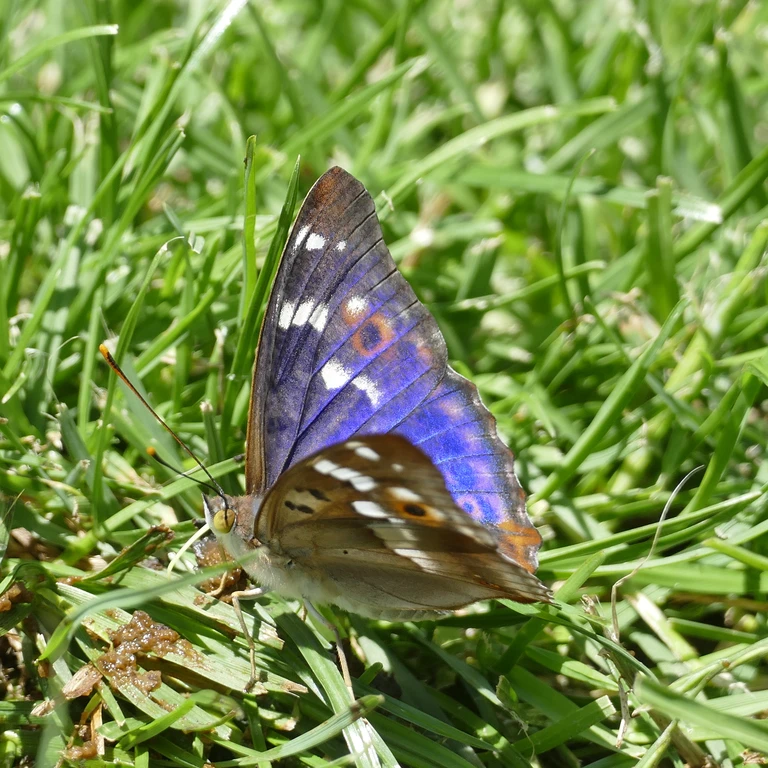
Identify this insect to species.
Apatura ilia
